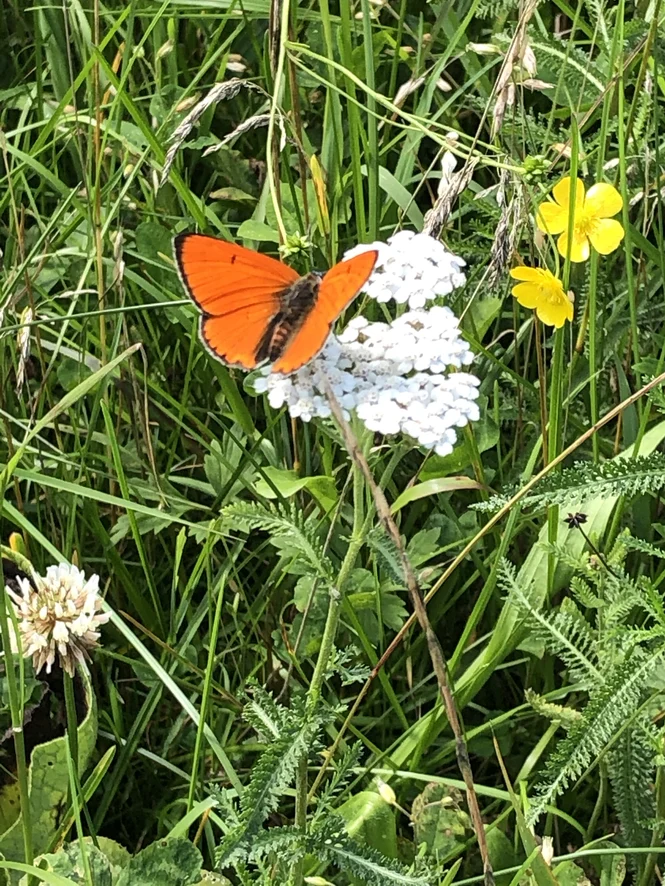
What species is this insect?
Lycaena dispar
